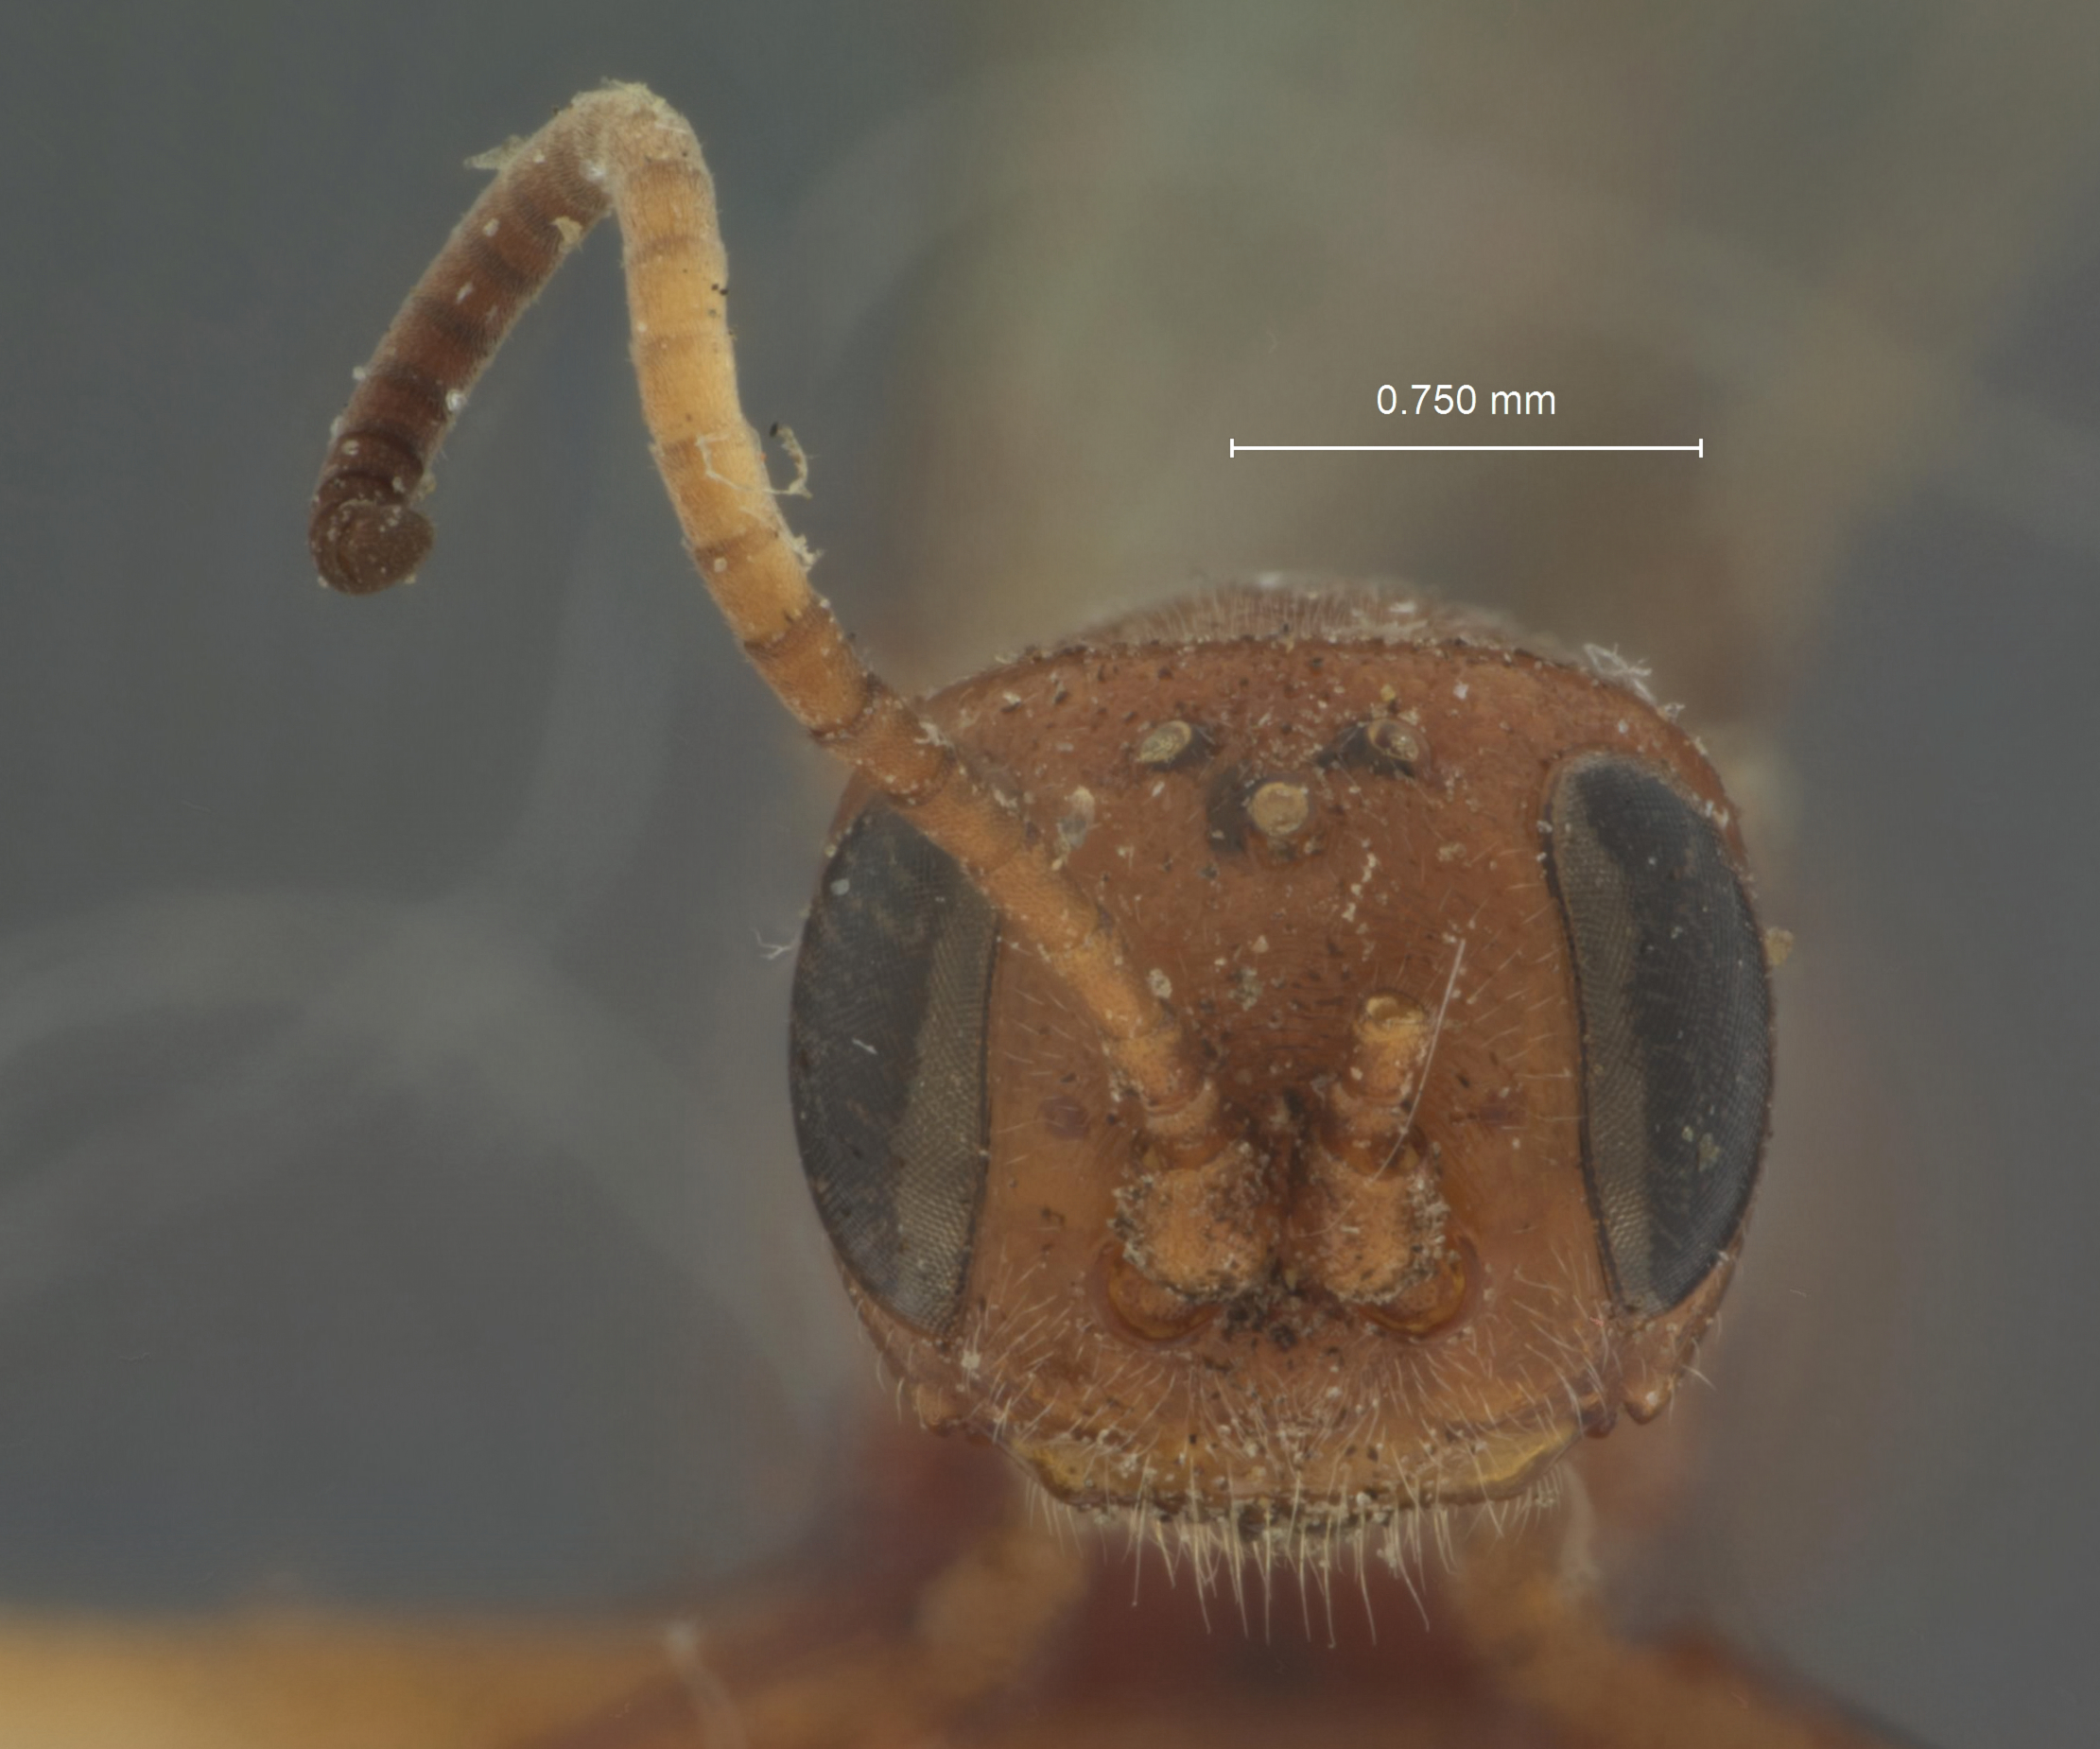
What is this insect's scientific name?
Colpognathus euryptychiae
